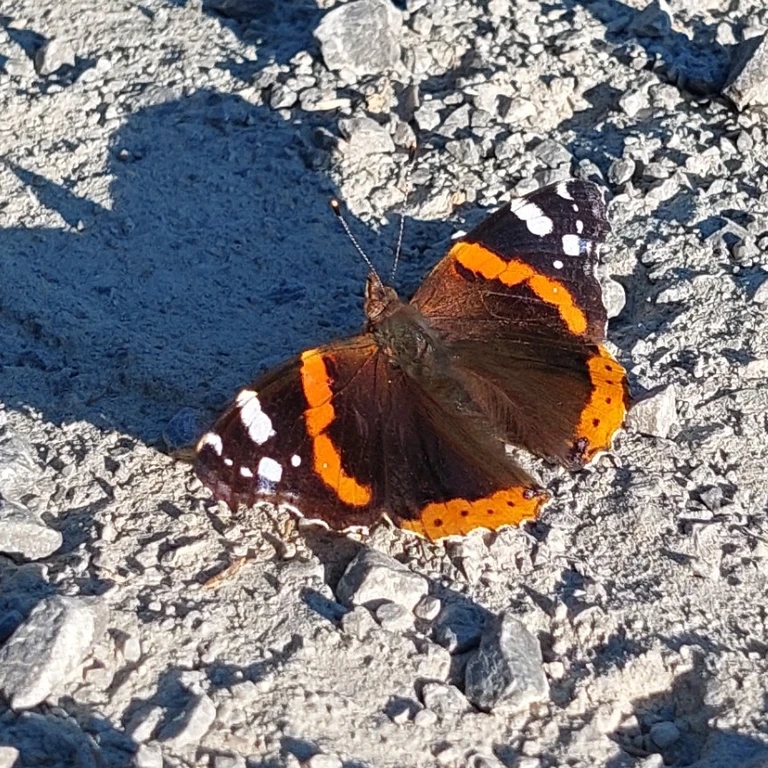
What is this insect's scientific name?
Vanessa atalanta
